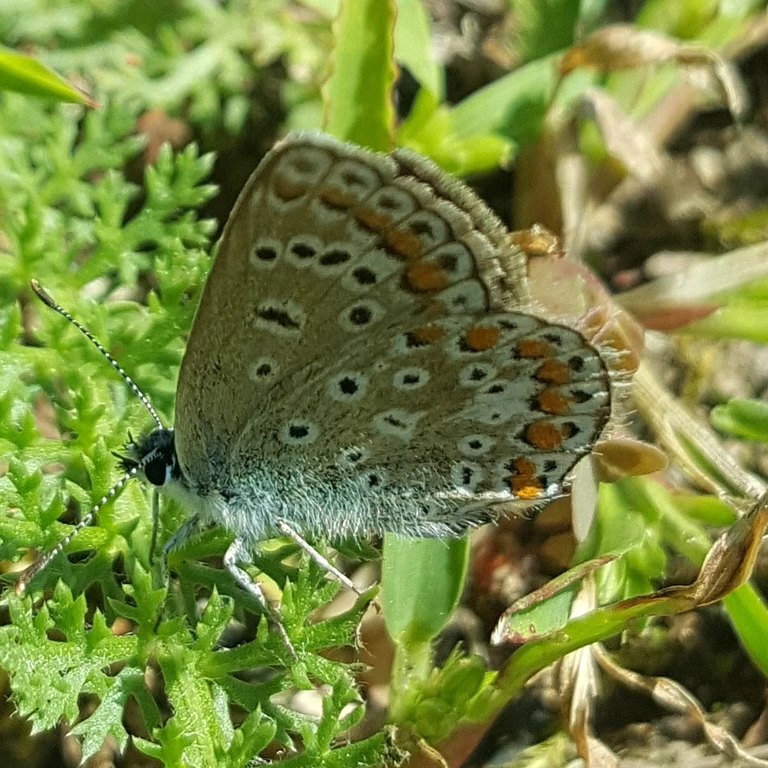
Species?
Polyommatus icarus
